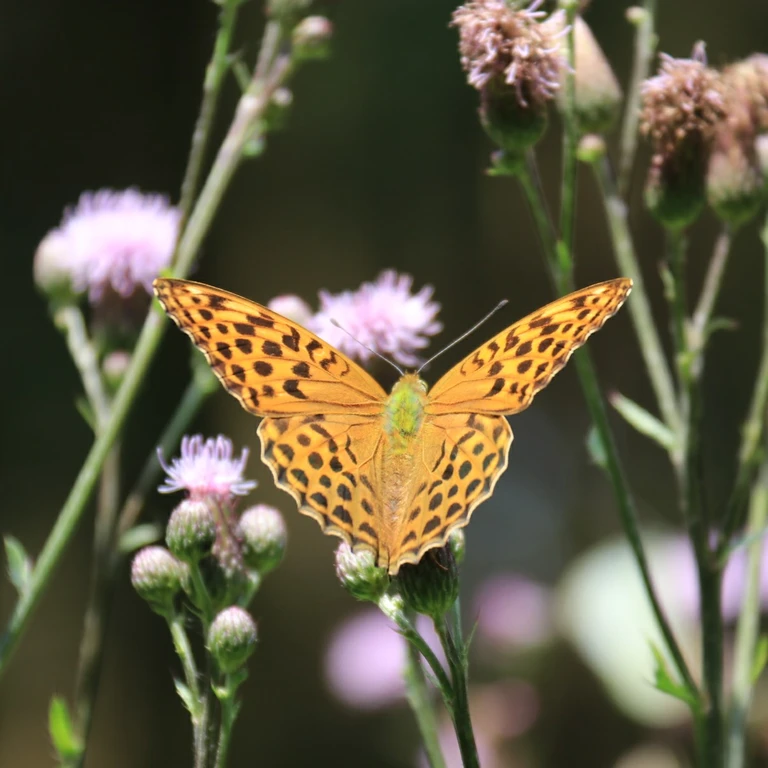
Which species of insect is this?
Argynnis paphia
